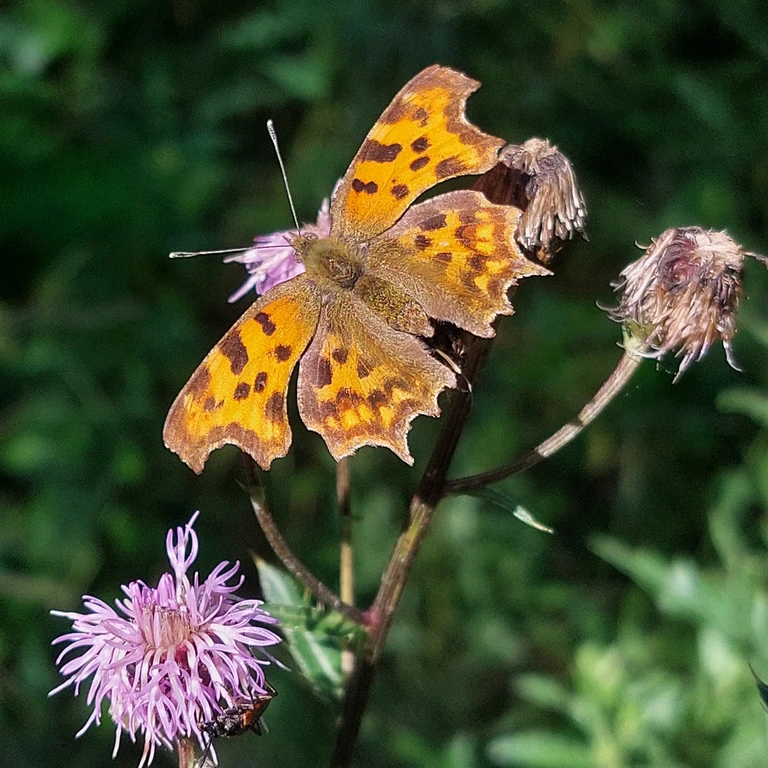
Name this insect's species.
Polygonia c-album
